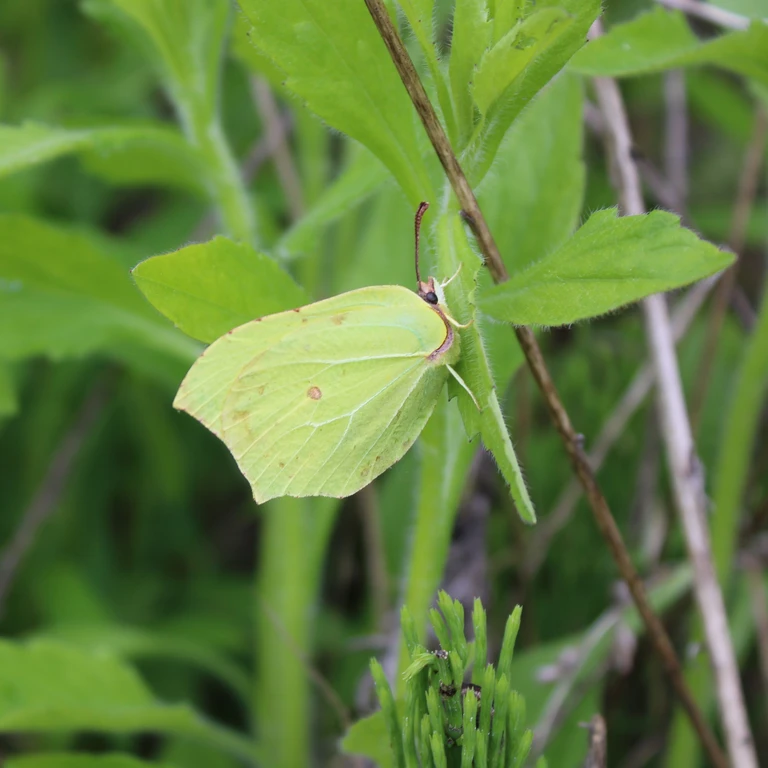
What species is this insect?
Gonepteryx rhamni
